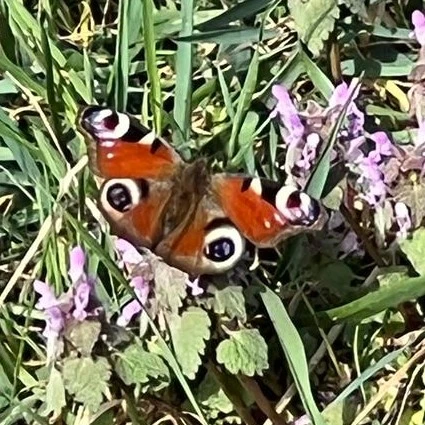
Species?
Aglais io
